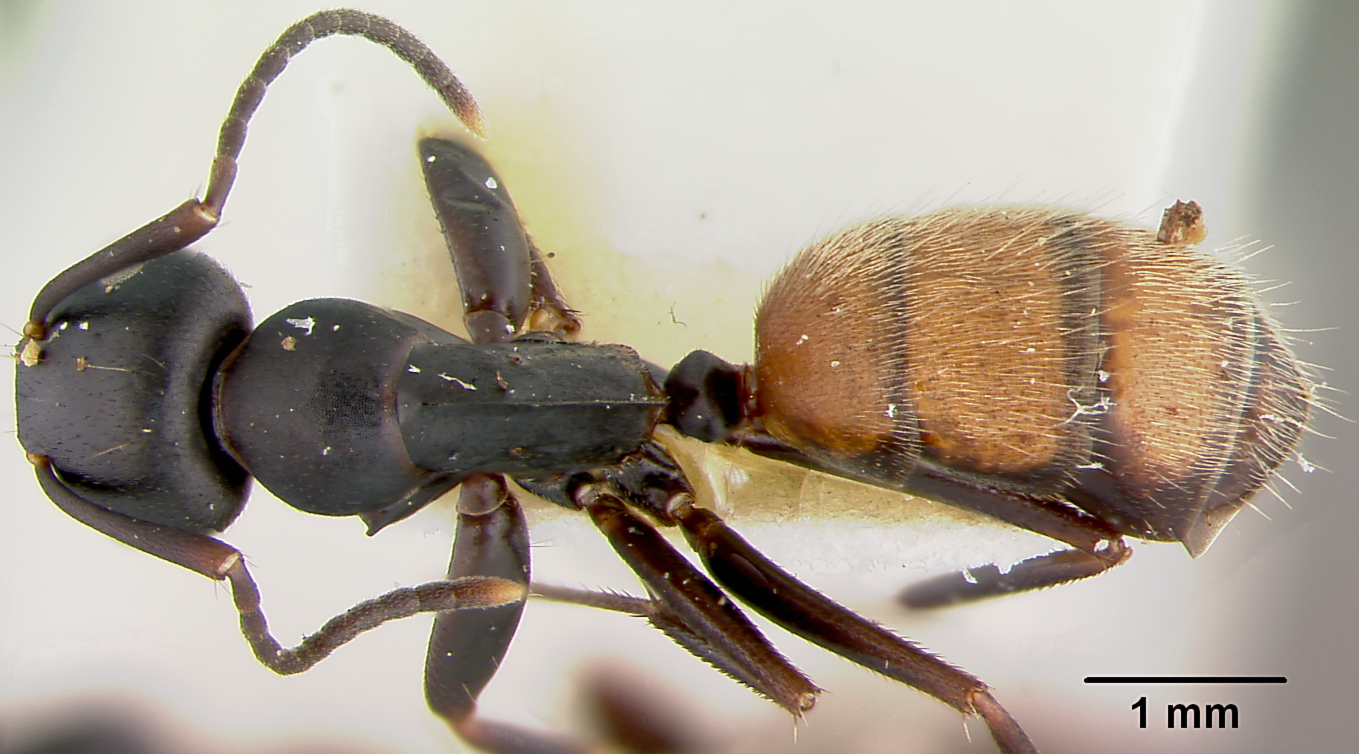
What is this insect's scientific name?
Camponotus maafui
